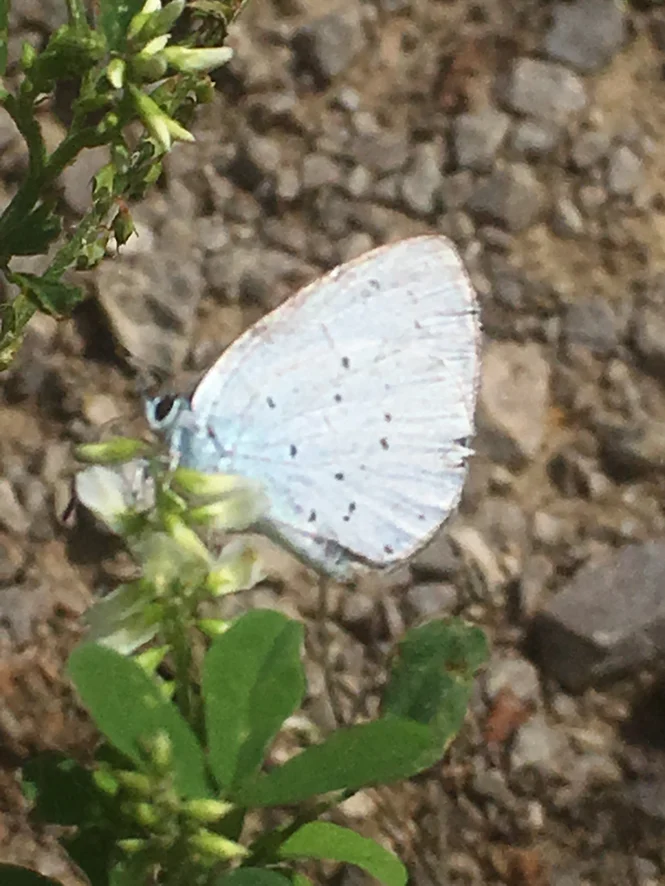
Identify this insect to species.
Celastrina argiolus
